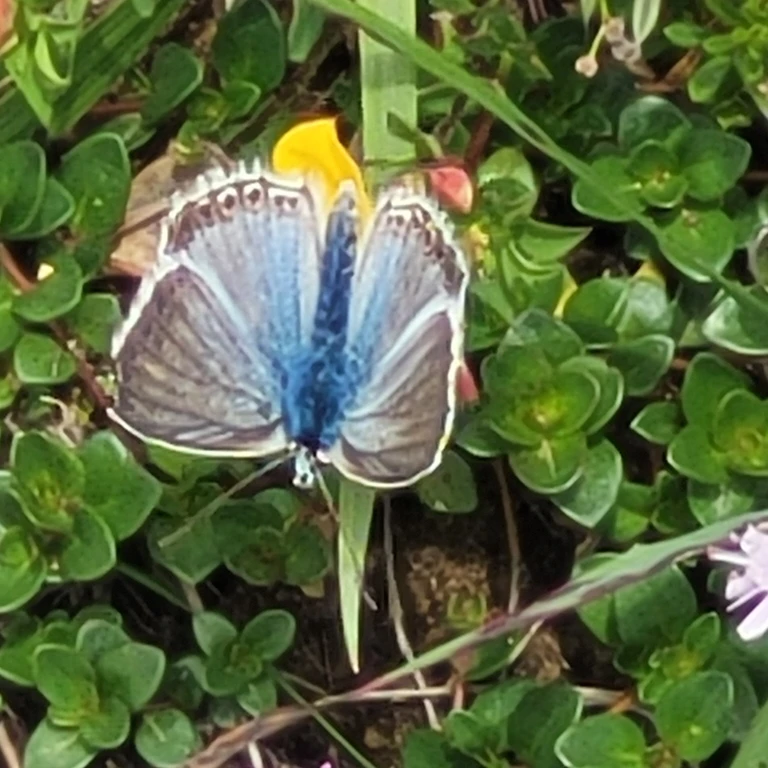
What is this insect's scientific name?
Lysandra coridon
